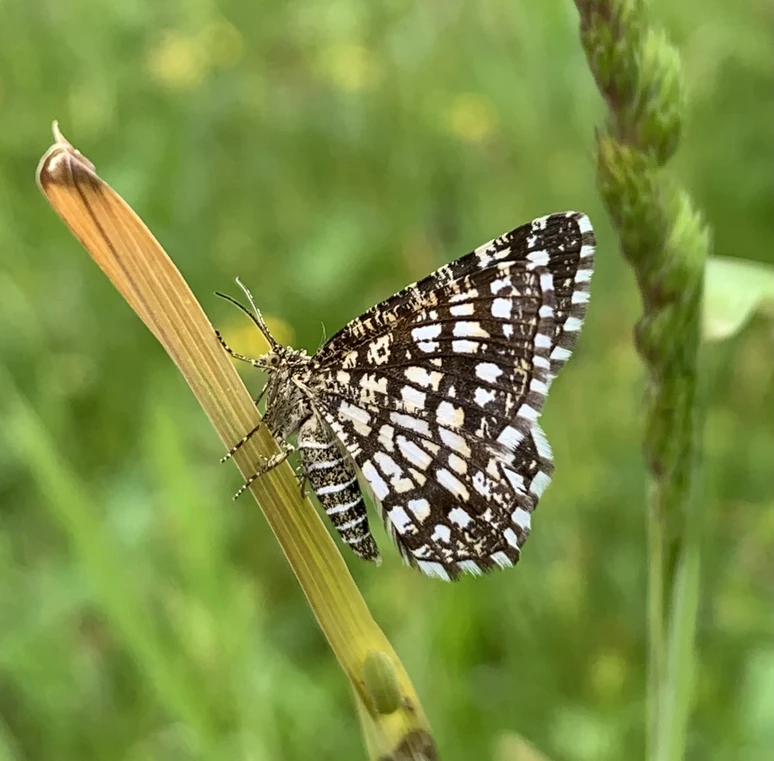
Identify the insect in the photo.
Chiasmia clathrata
